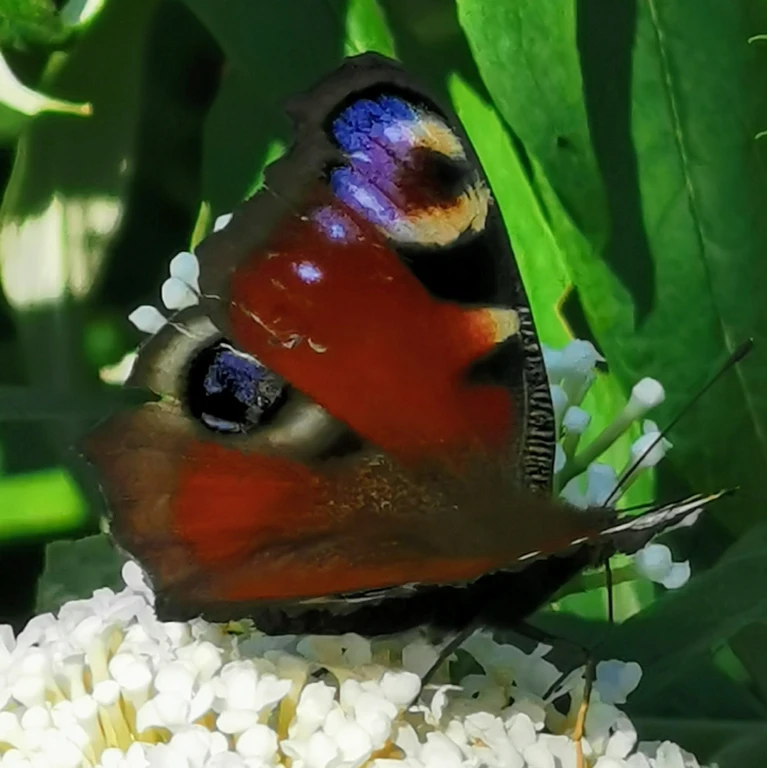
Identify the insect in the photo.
Aglais io
